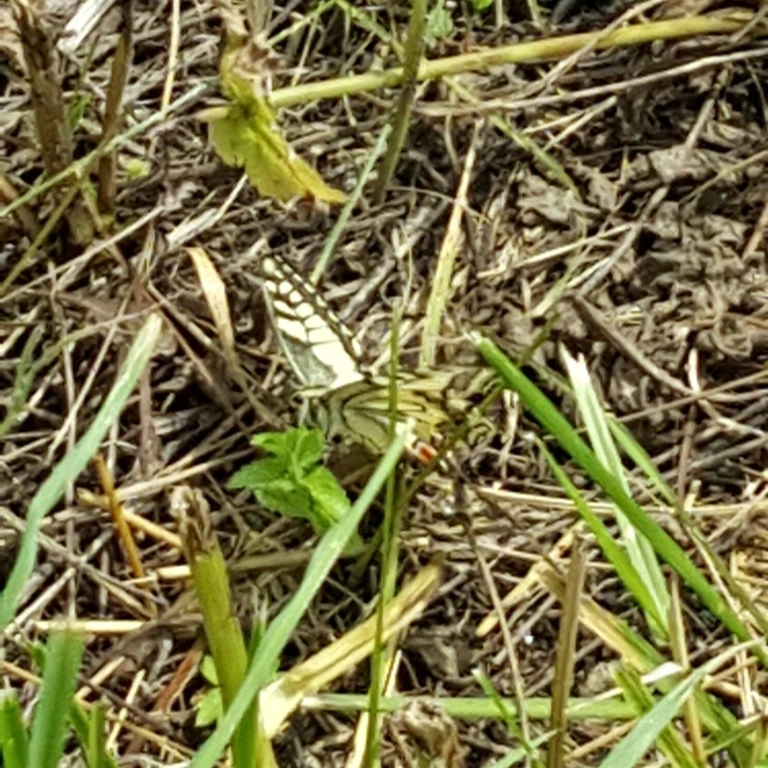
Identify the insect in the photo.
Papilio machaon
